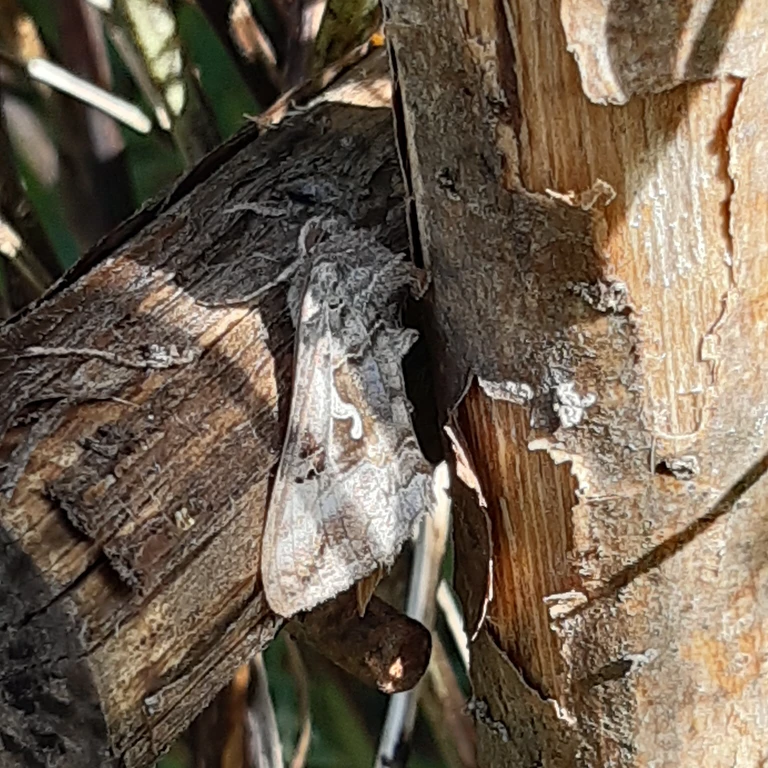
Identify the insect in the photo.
Autographa gamma
